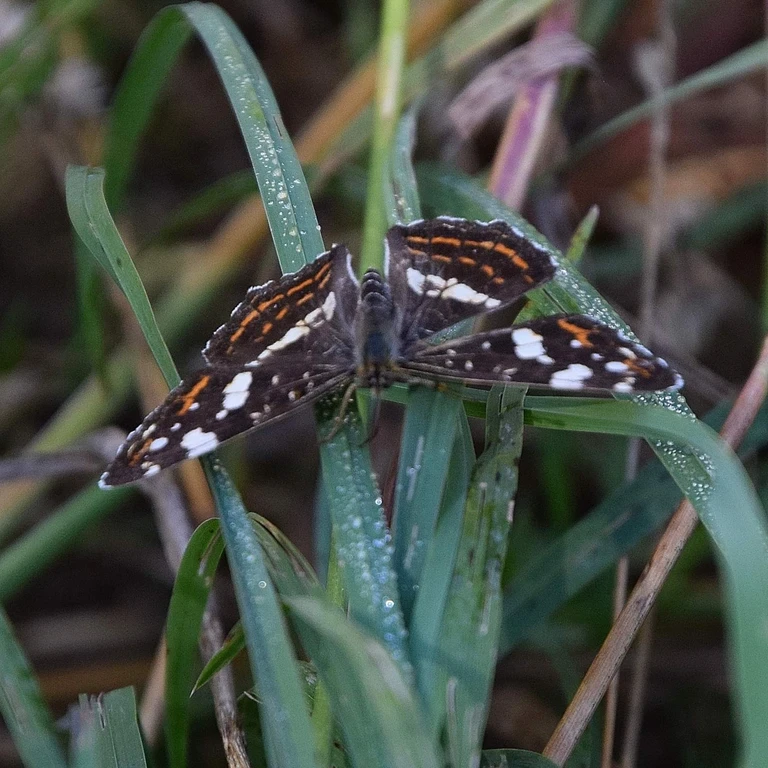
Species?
Araschnia levana
